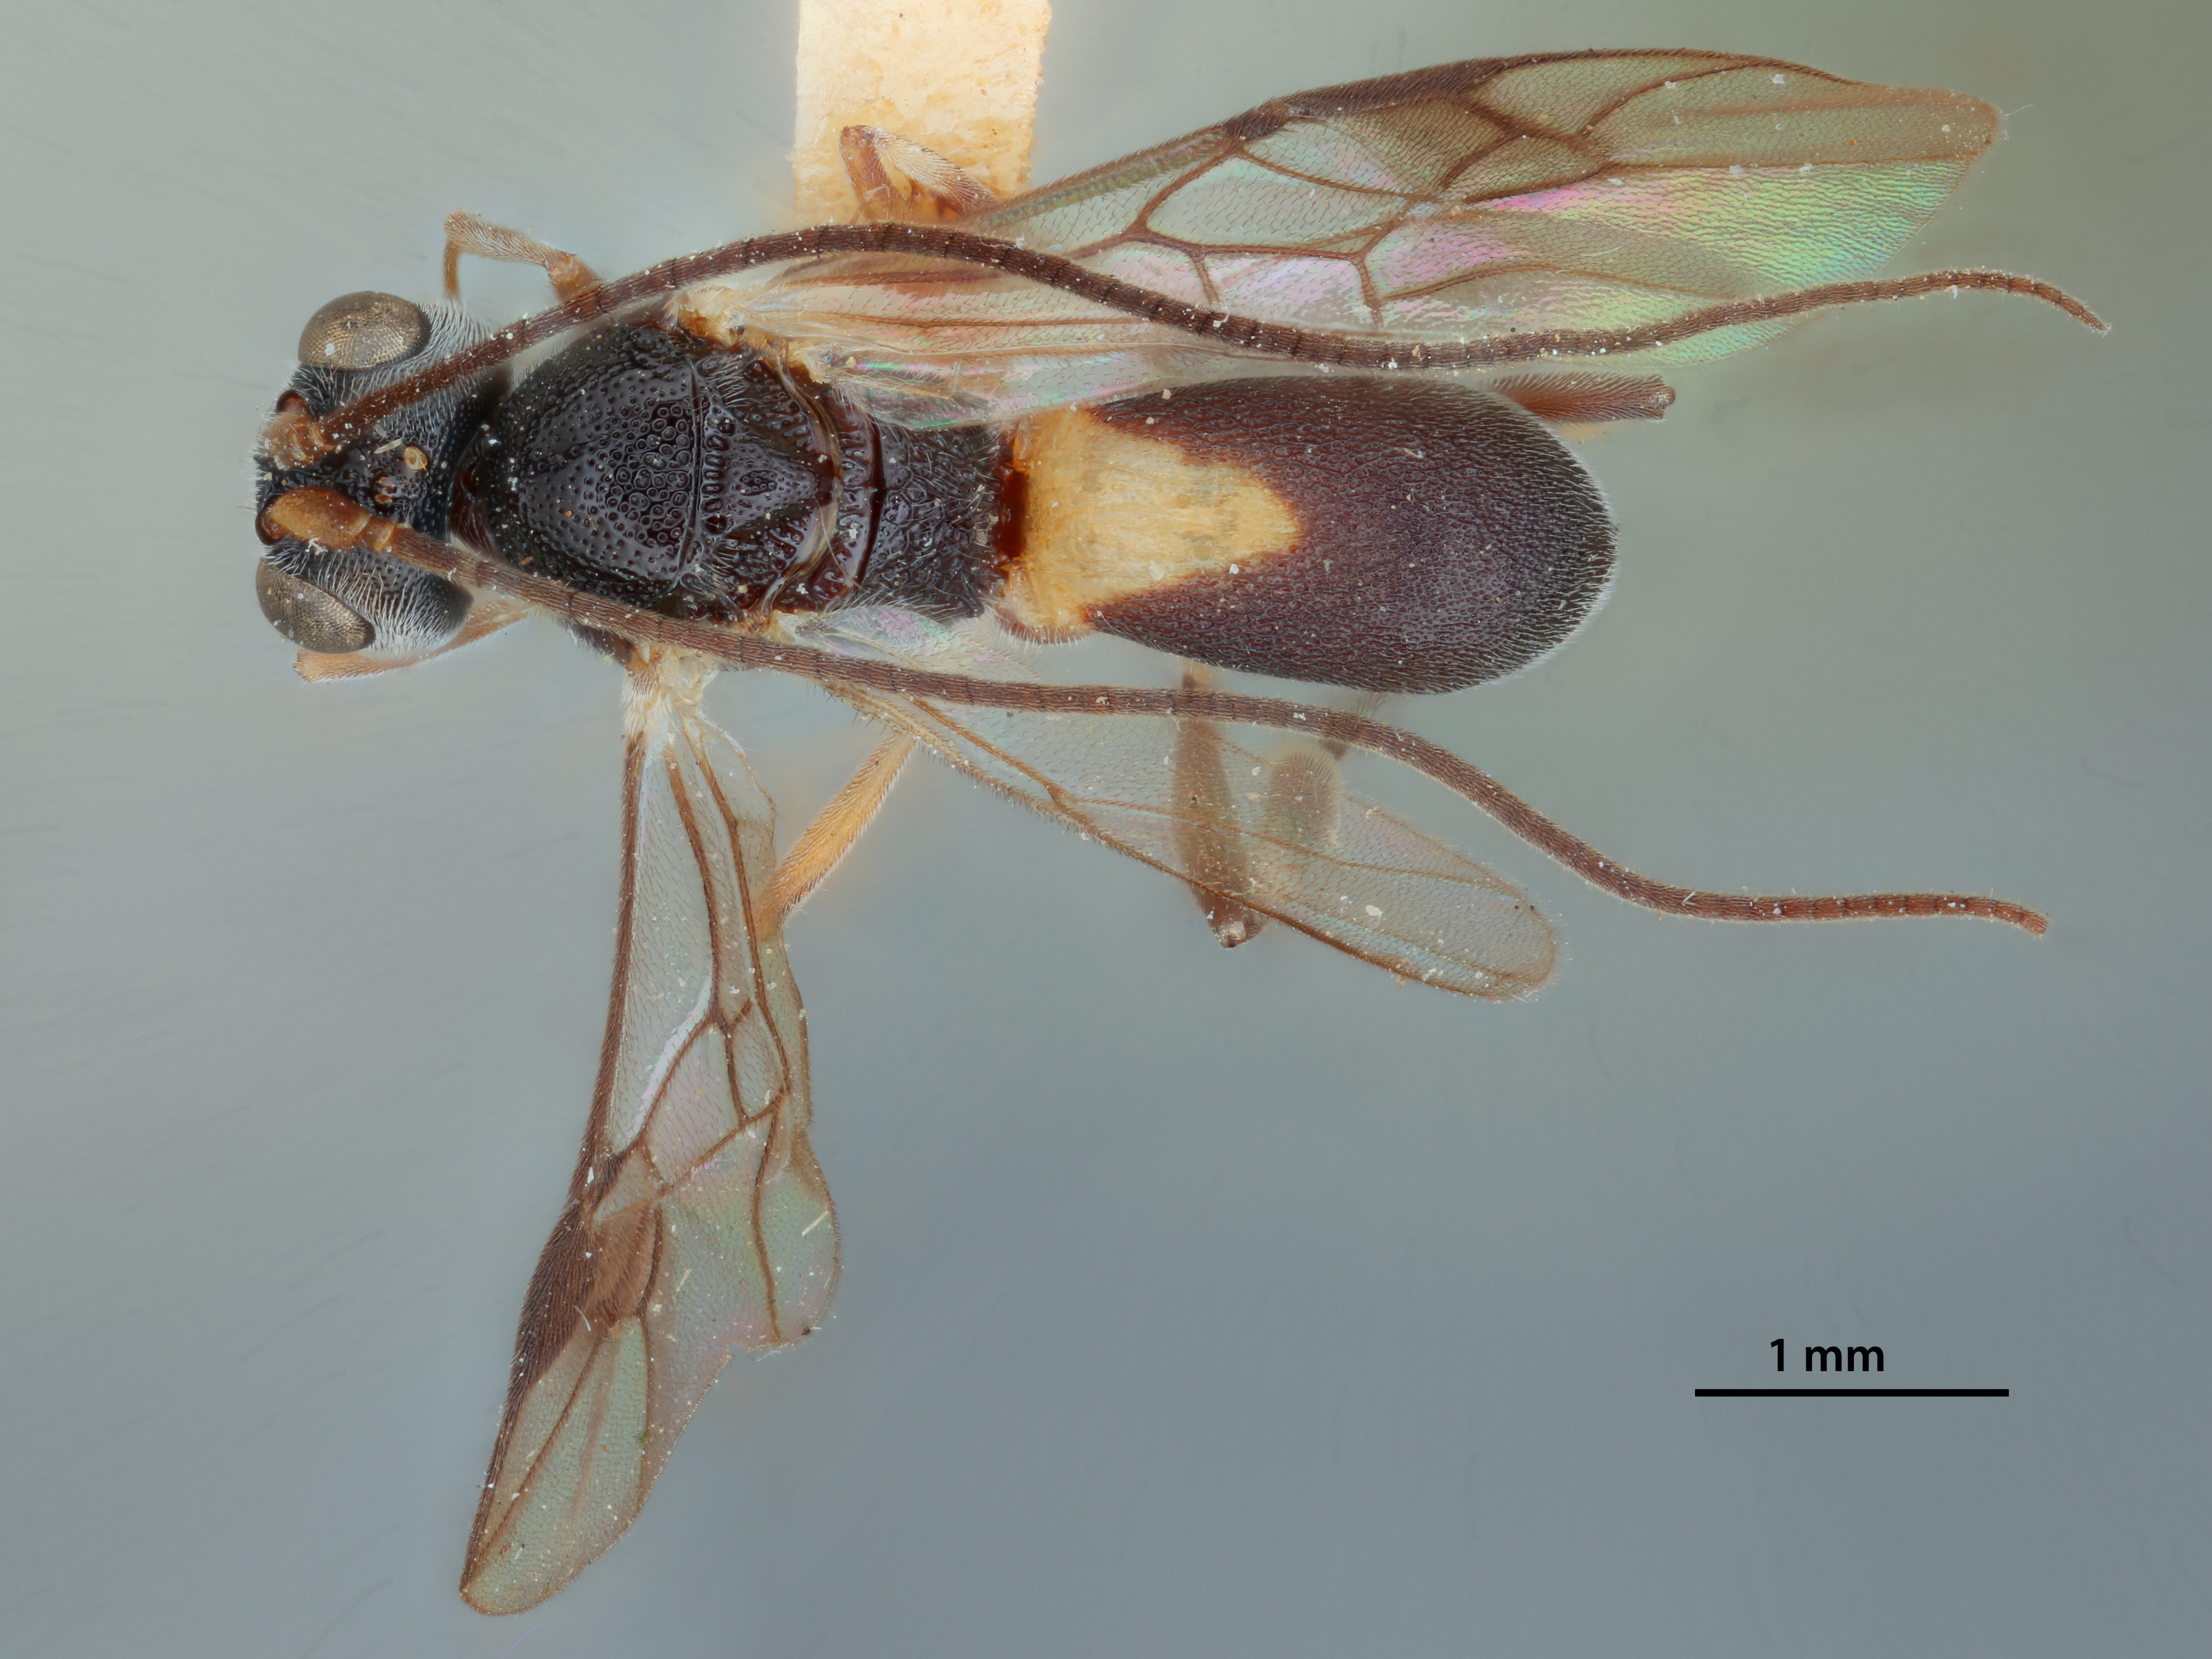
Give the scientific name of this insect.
Ascogaster philippinensis
